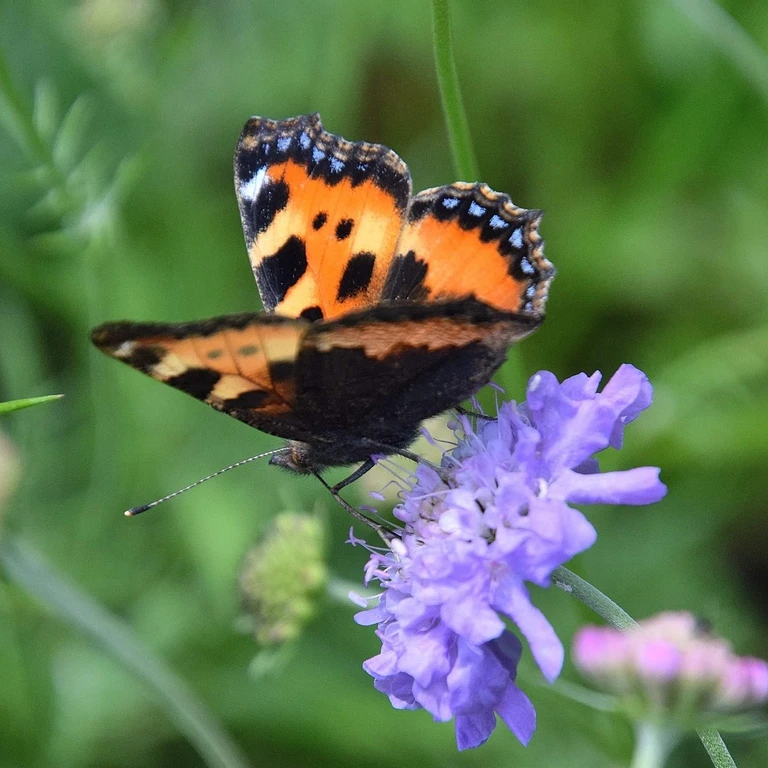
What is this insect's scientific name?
Aglais urticae
